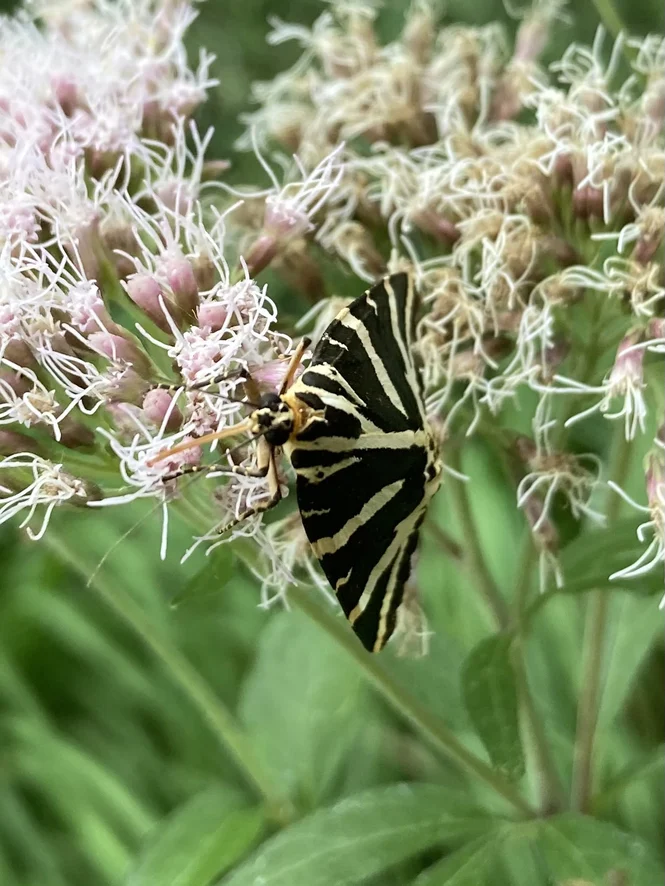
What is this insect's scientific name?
Euplagia quadripunctaria
